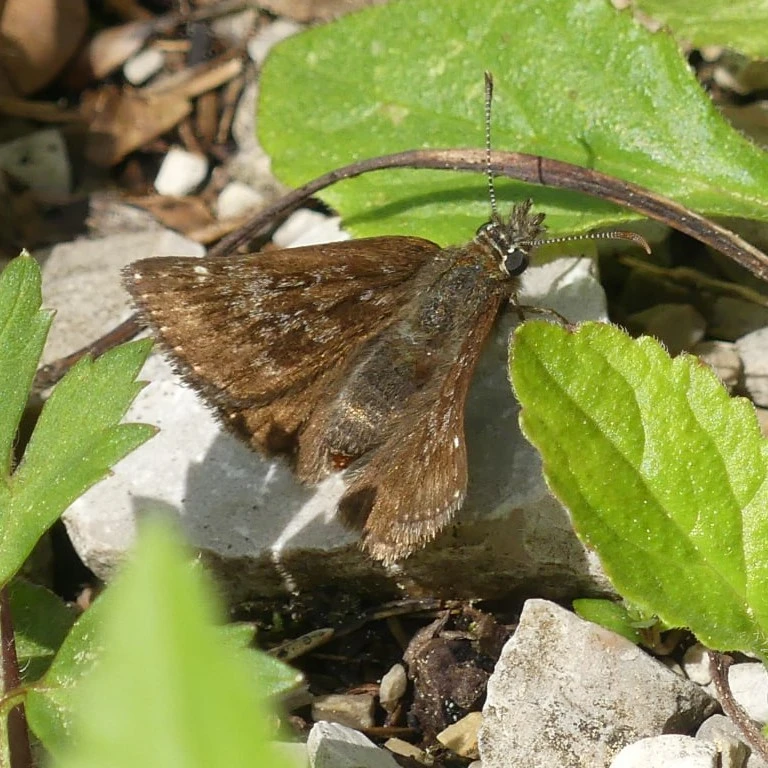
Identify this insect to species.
Erynnis tages
